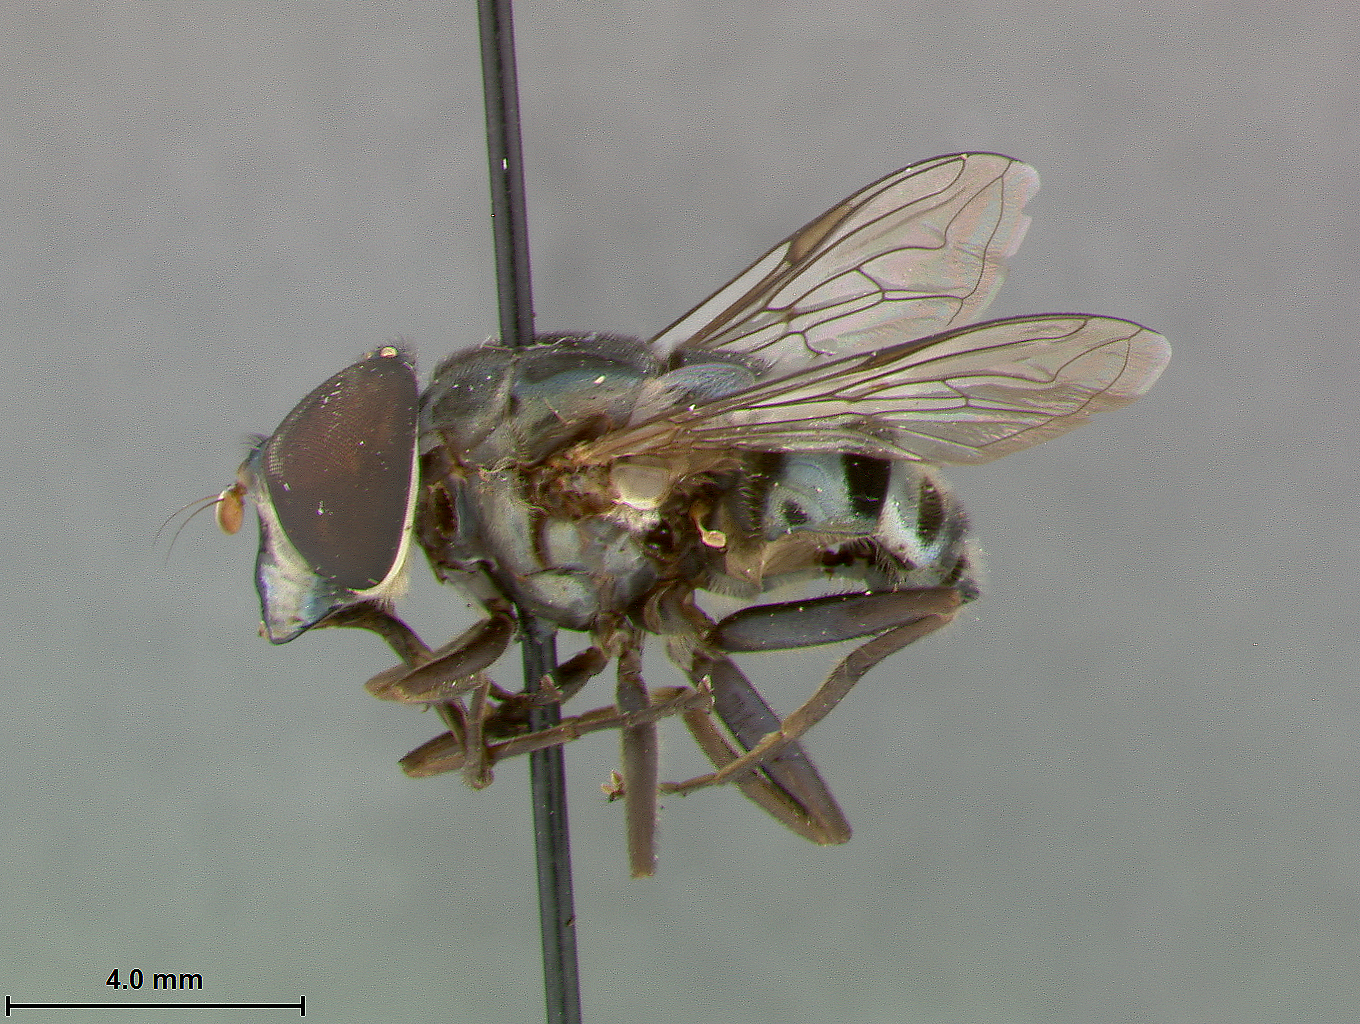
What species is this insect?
Eristalis calliphoroides
